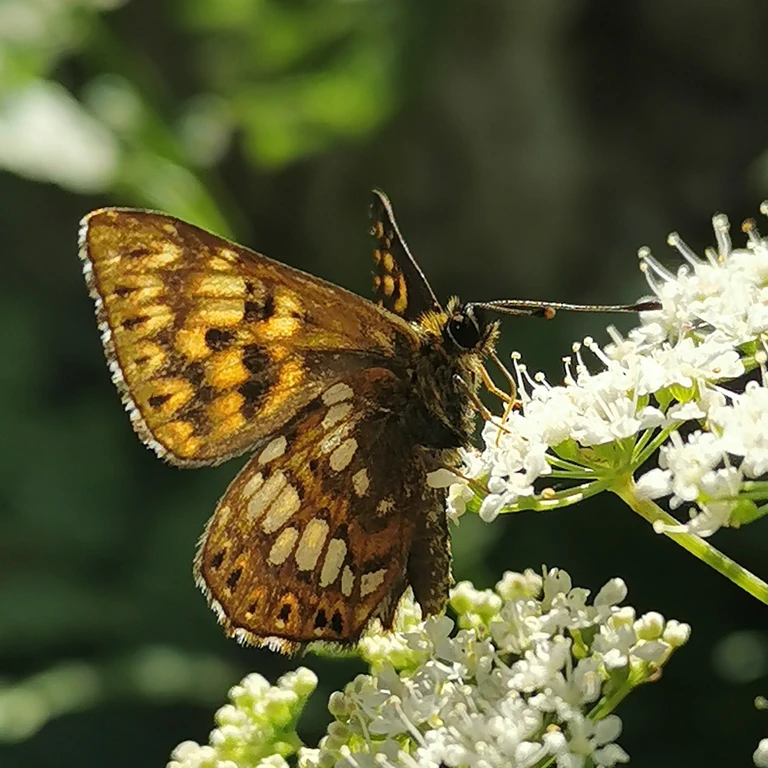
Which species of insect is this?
Hamearis lucina
